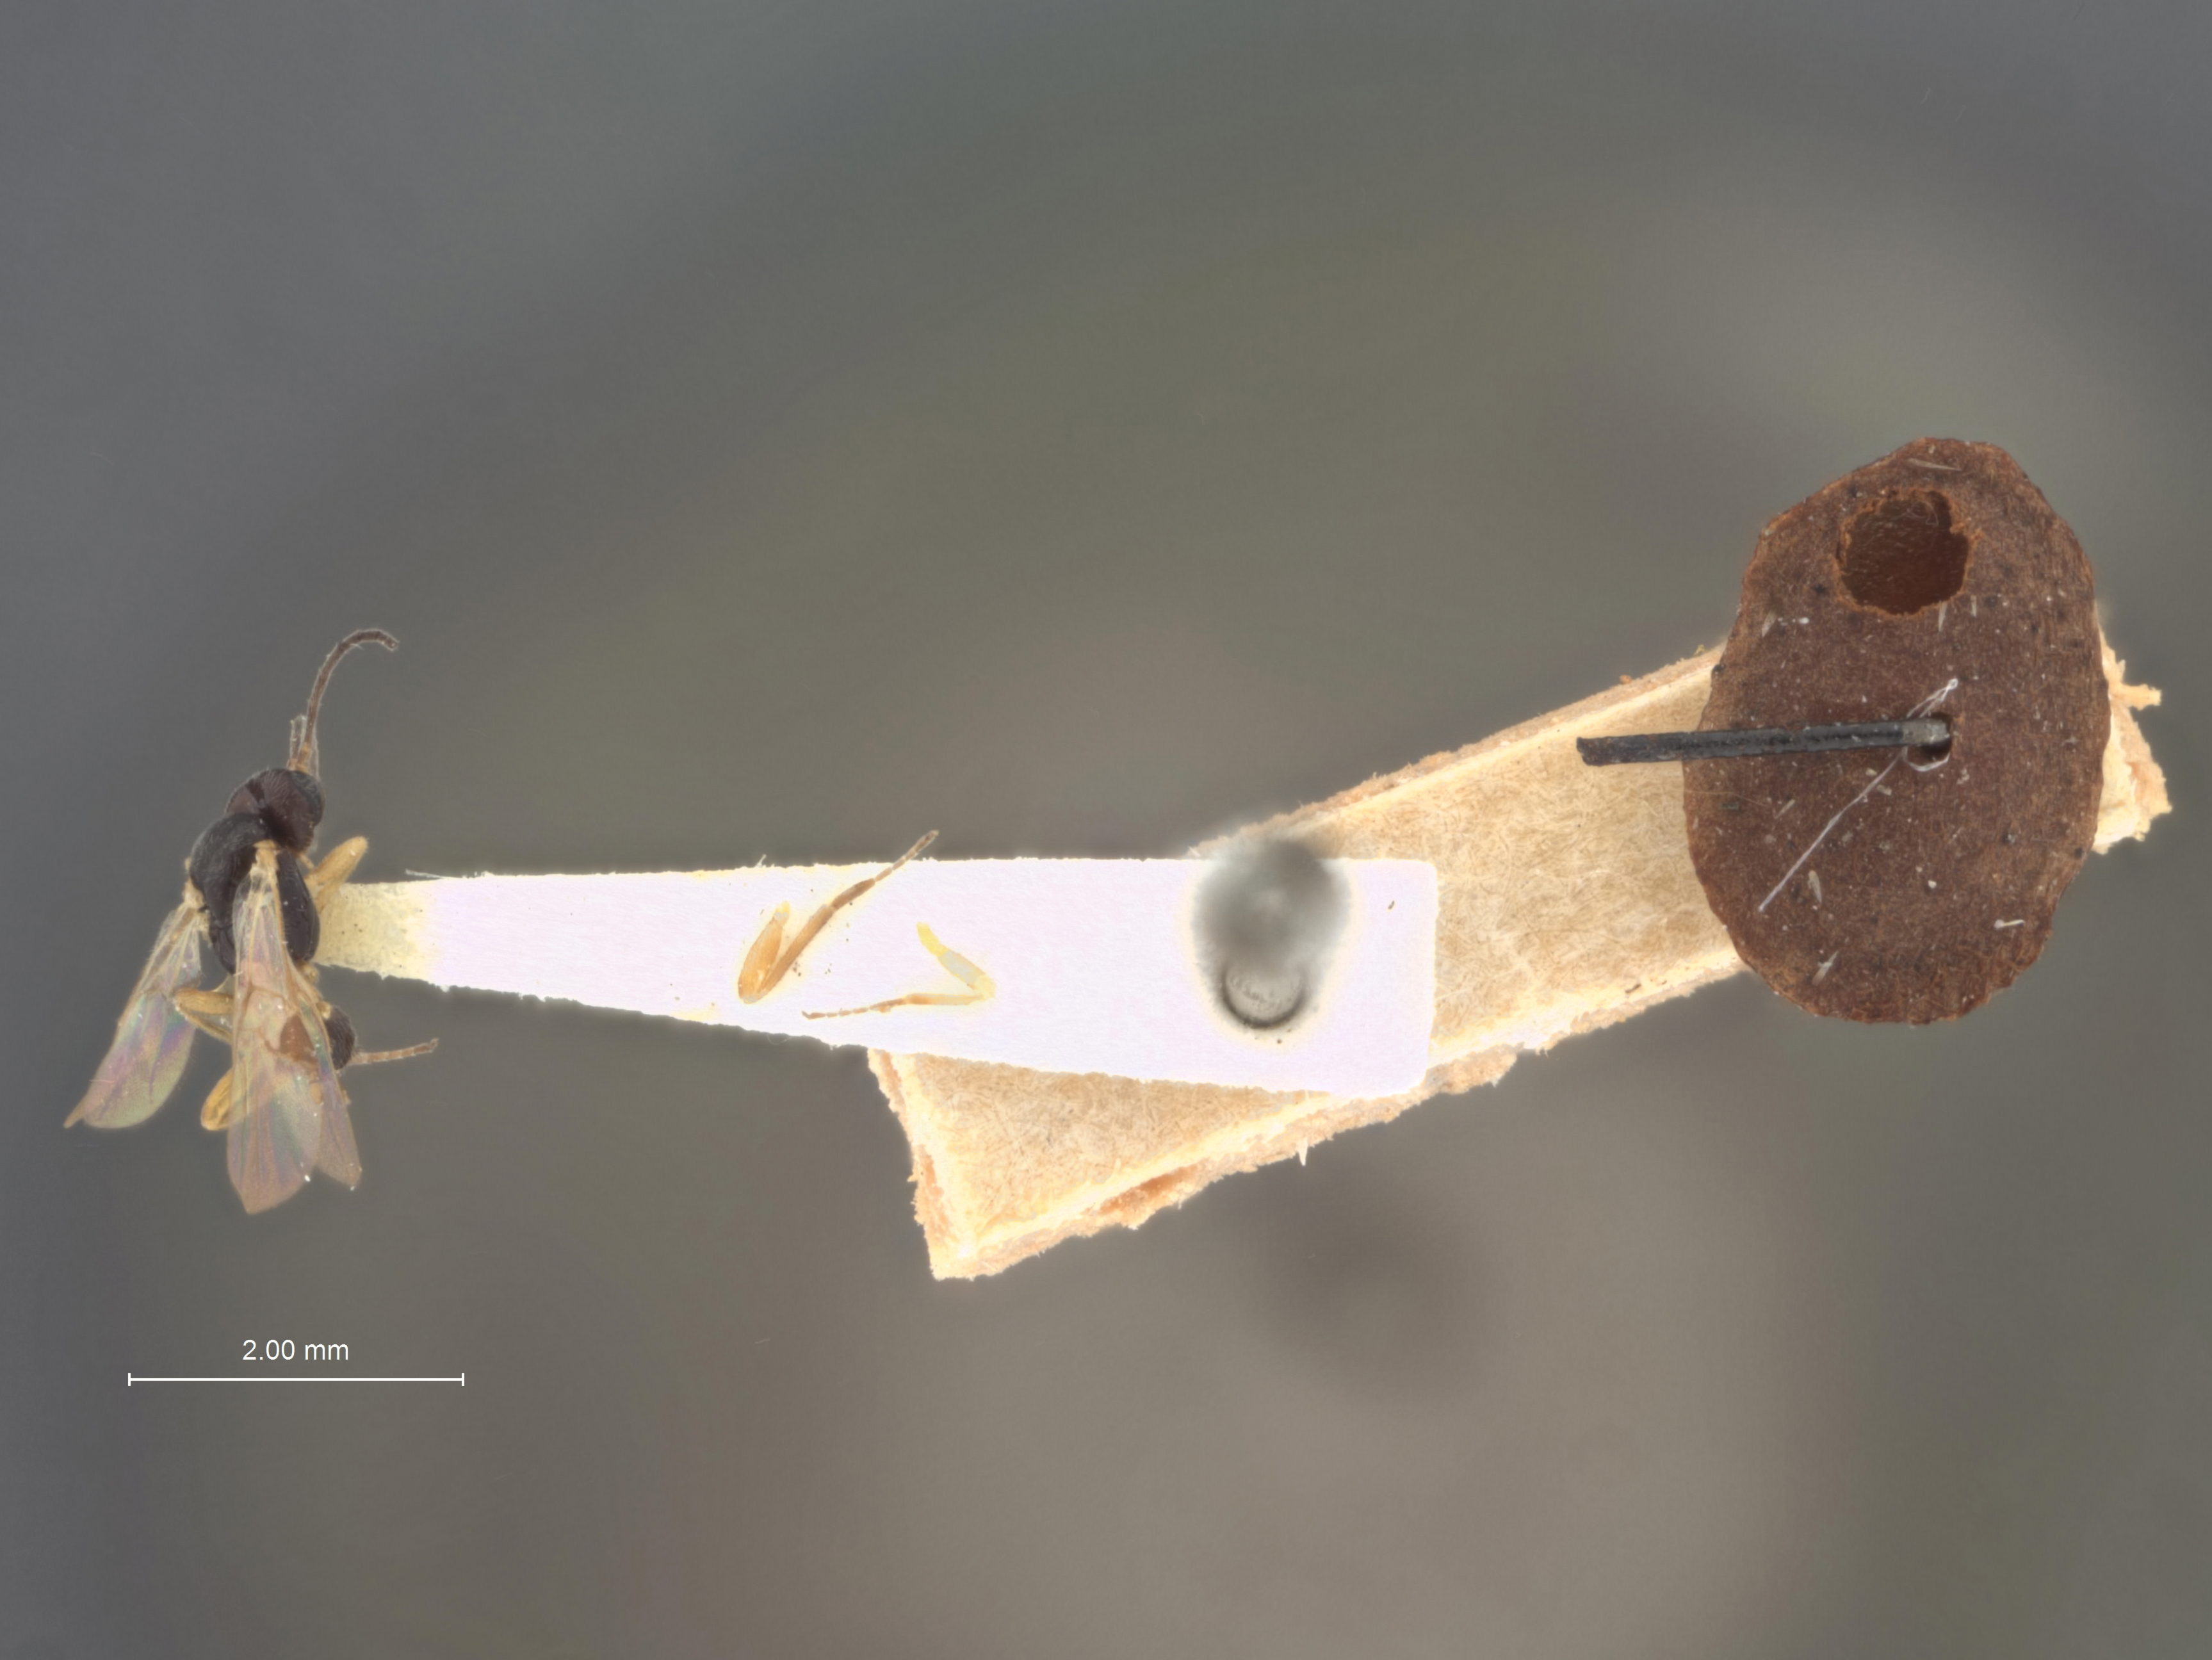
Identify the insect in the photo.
Centistidea ectoedemiae
